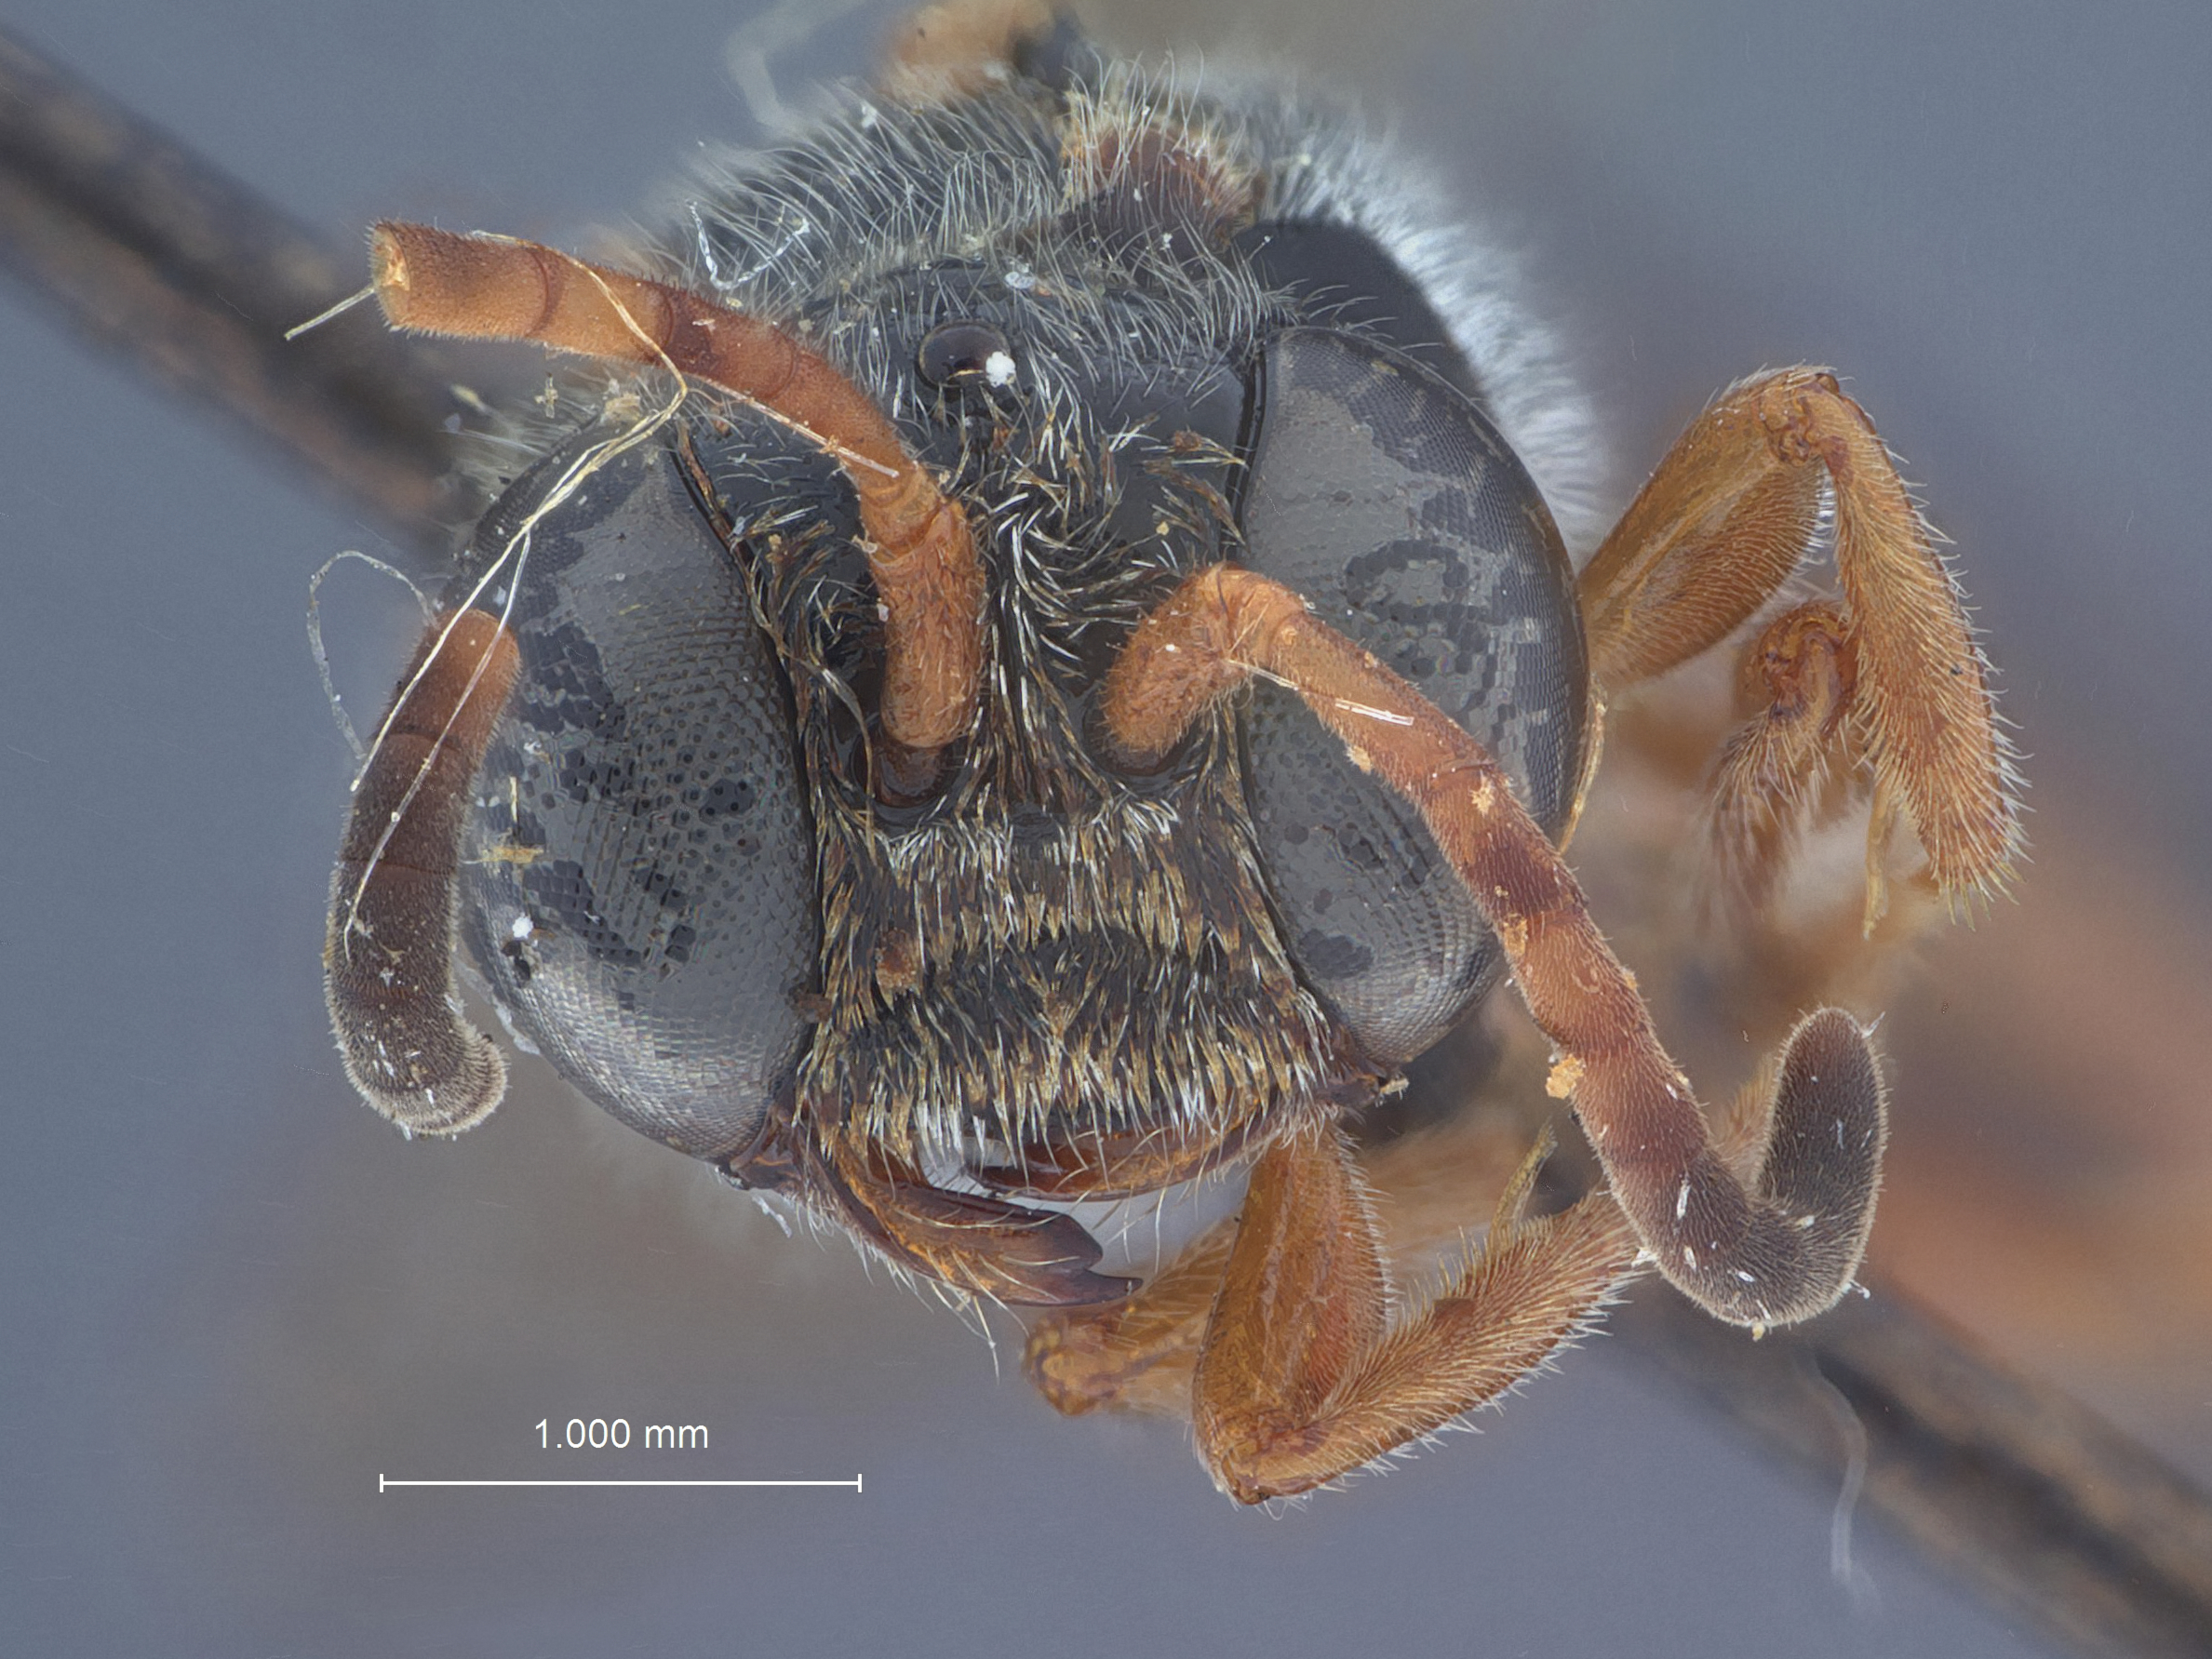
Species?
Psen fulvipes
